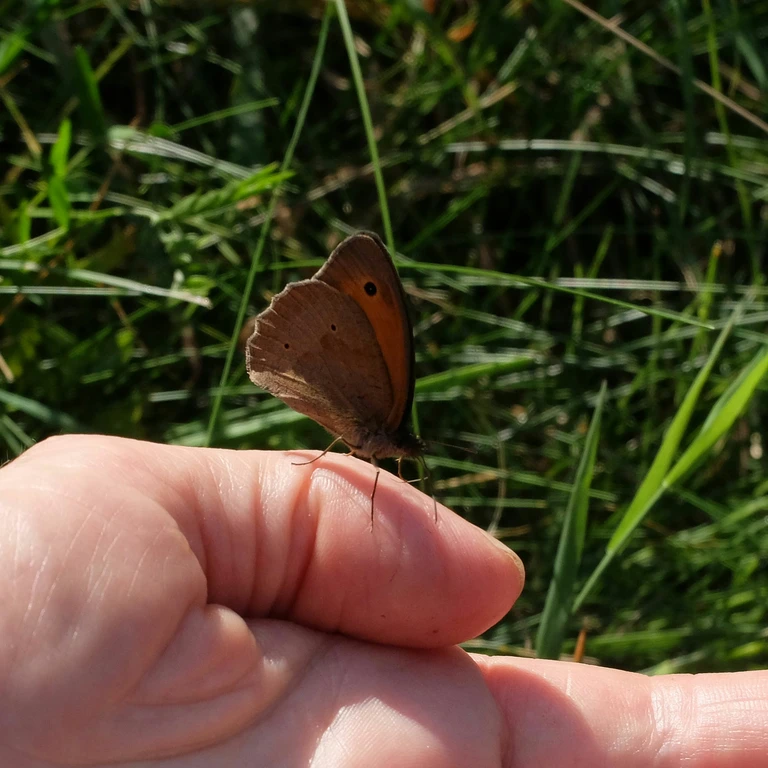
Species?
Maniola jurtina
